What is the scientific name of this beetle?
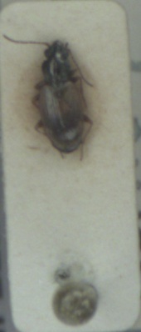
Bembidion ephippium
